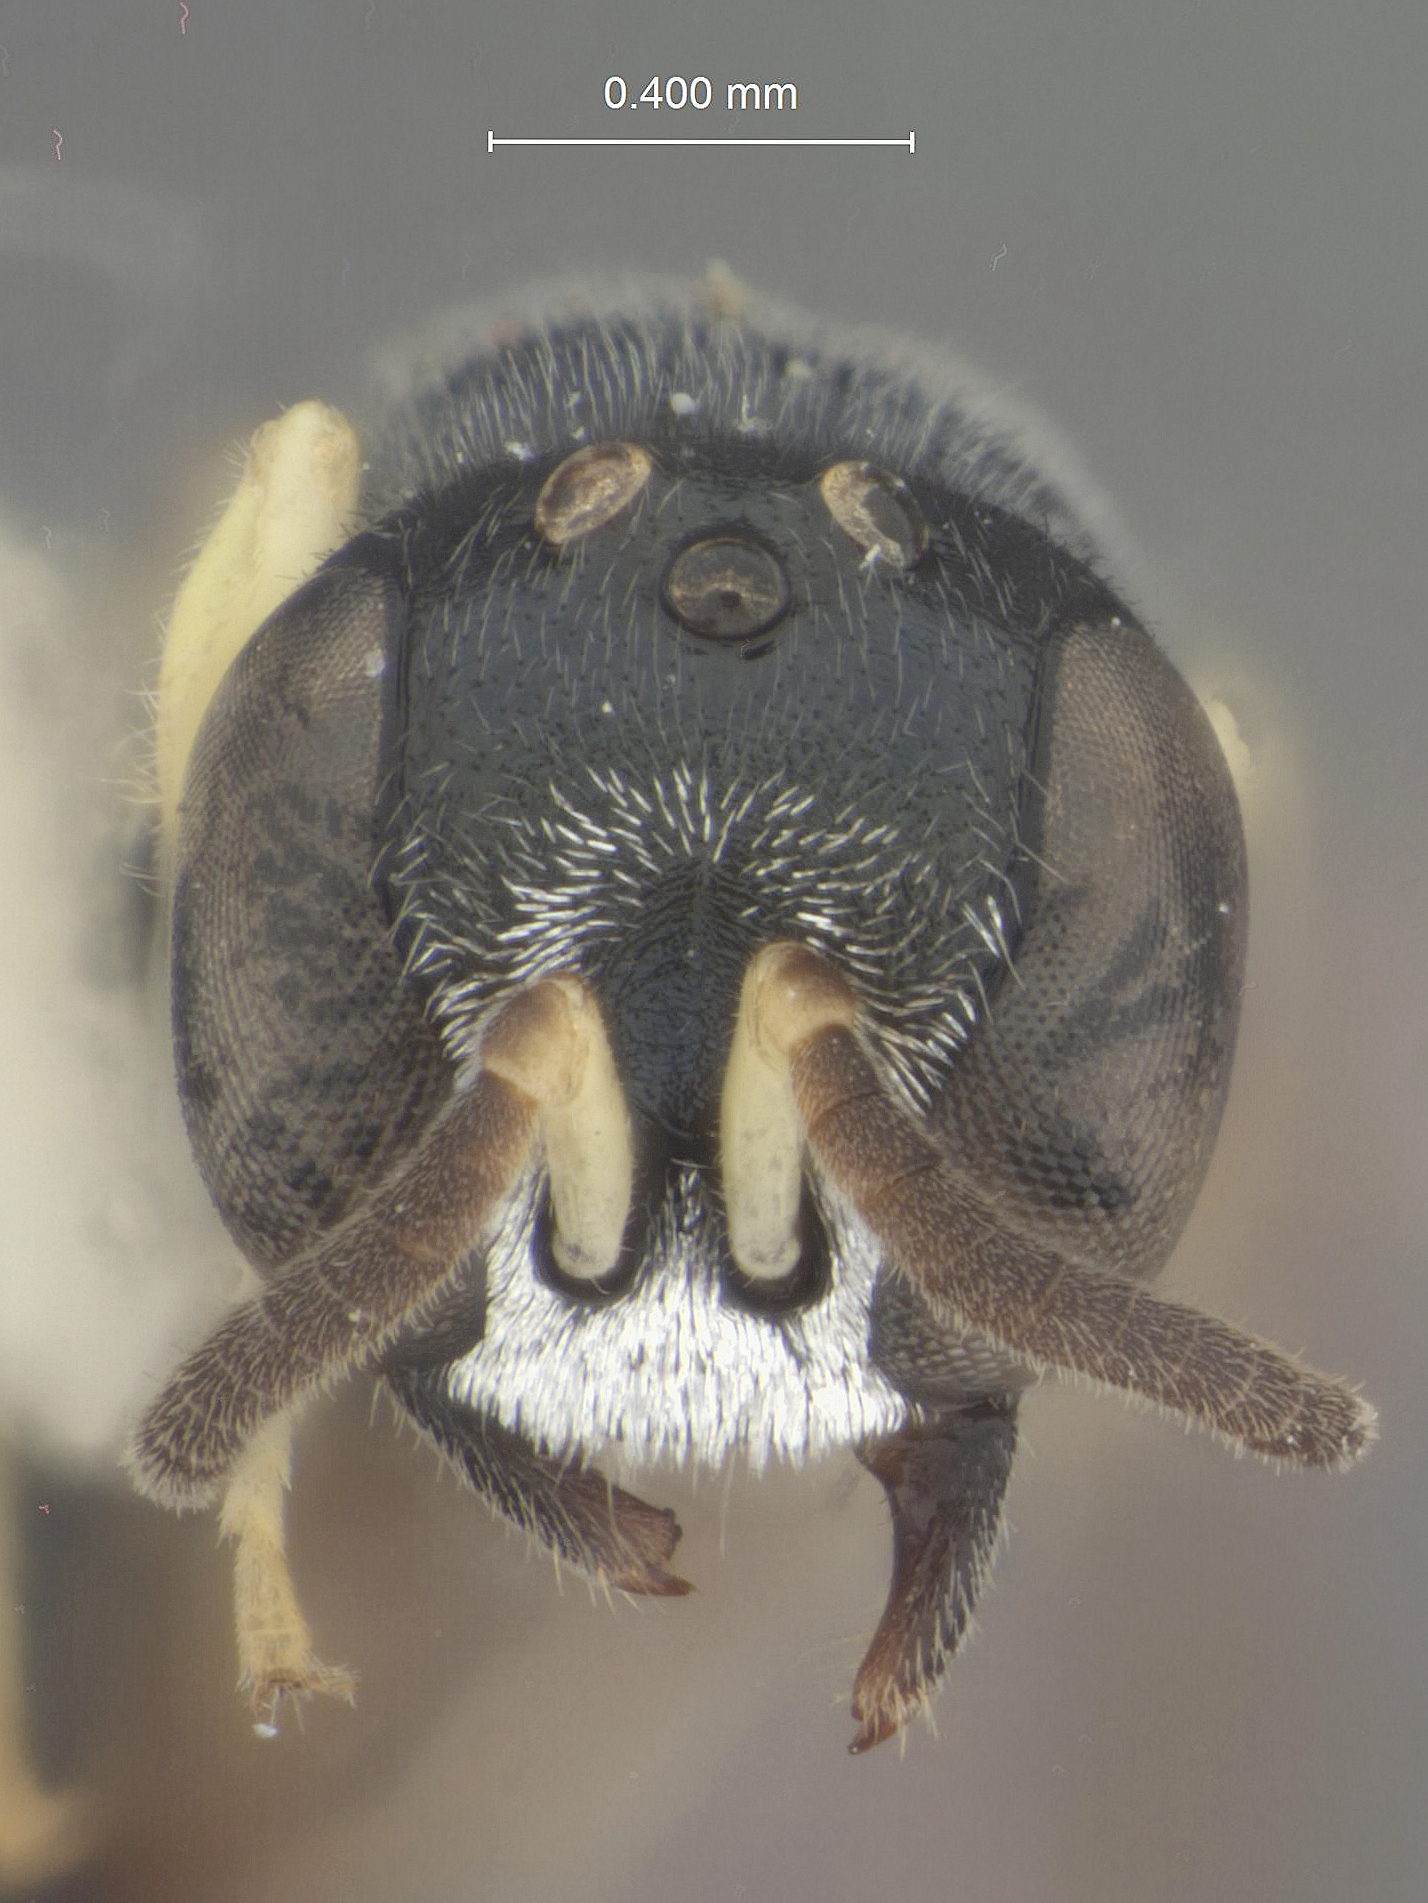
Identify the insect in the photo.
Polemistus vaderi
